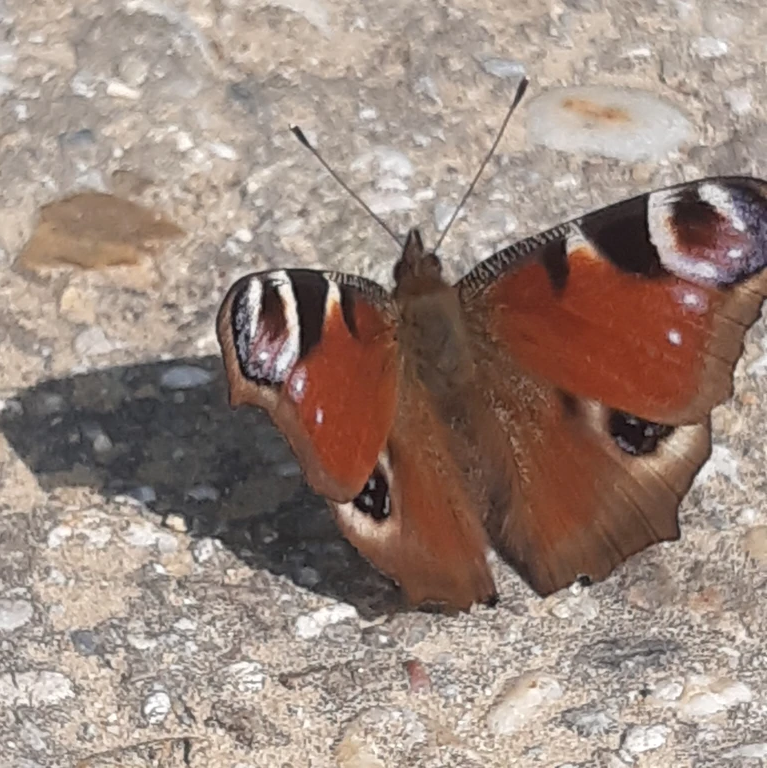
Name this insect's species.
Aglais io
